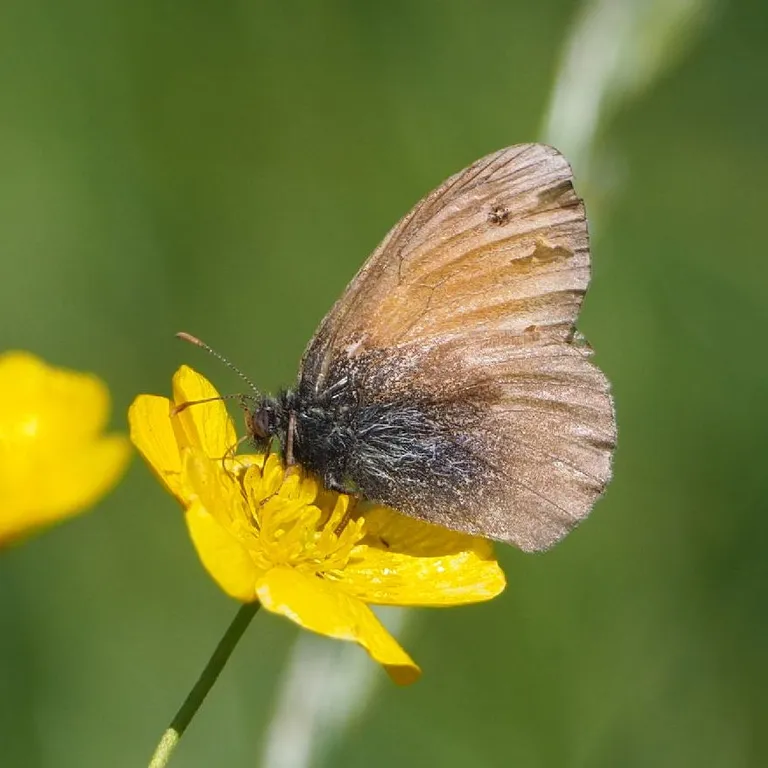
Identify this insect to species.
Coenonympha pamphilus
